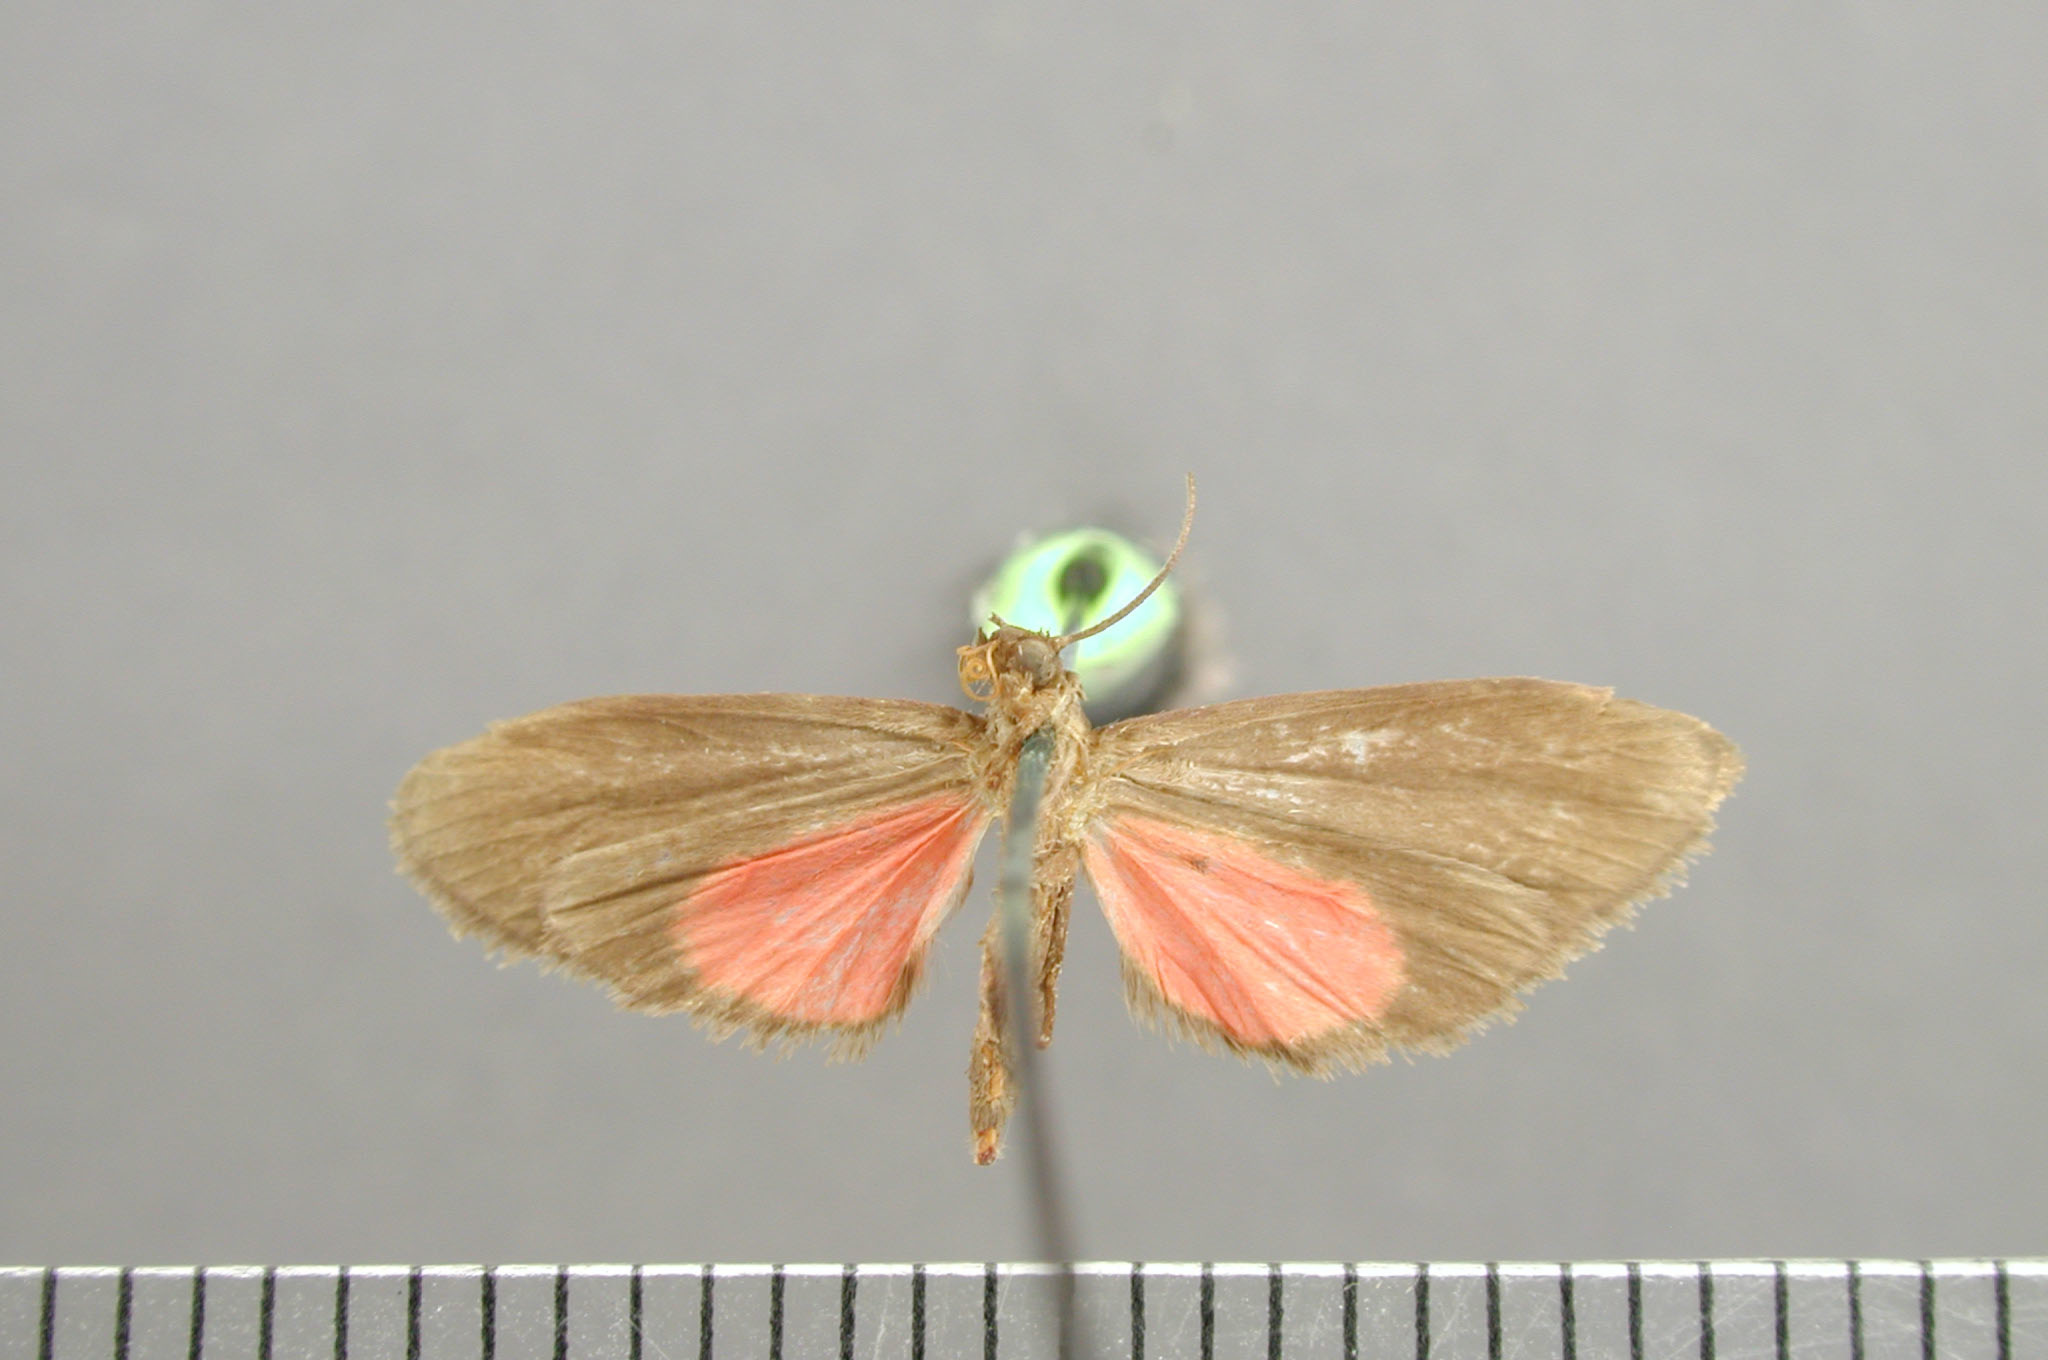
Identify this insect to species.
Nodozana fifina
